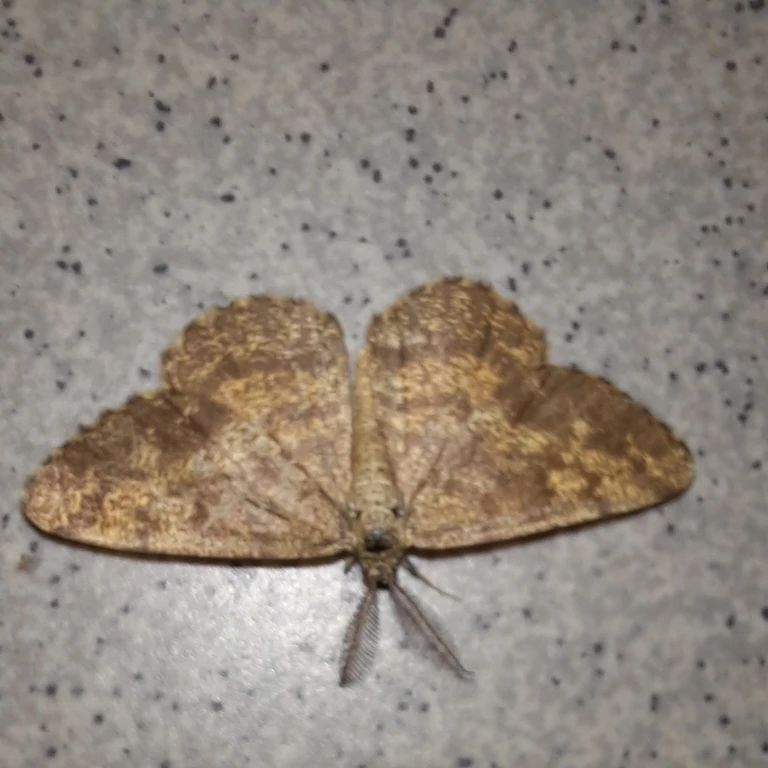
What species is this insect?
Ematurga atomaria
